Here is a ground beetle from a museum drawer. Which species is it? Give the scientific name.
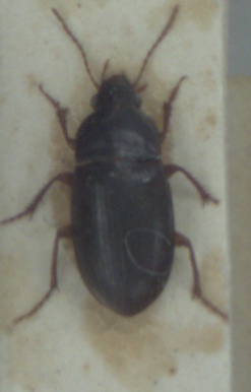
Amara bifrons
